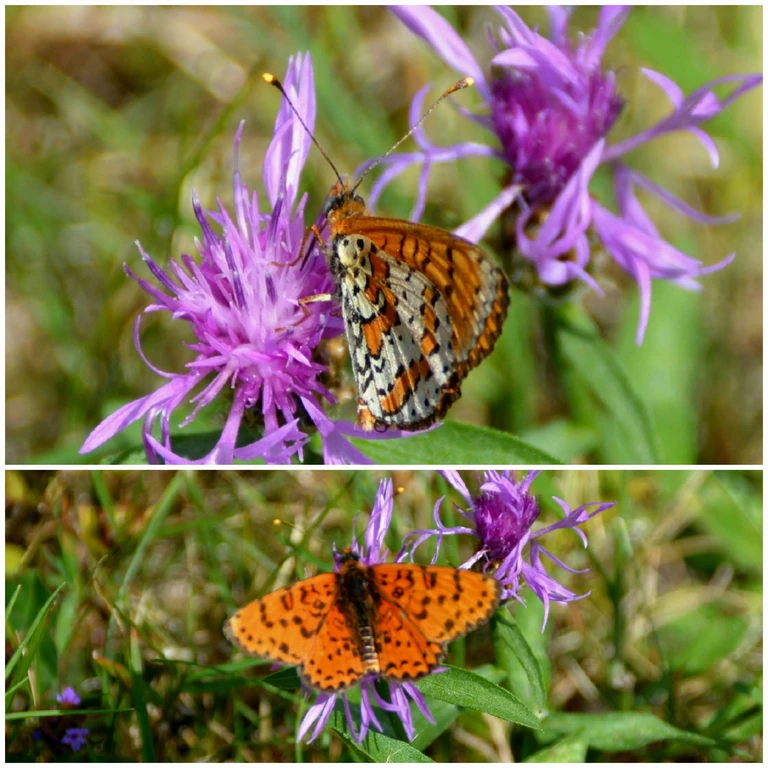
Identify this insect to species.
Melitaea didyma
